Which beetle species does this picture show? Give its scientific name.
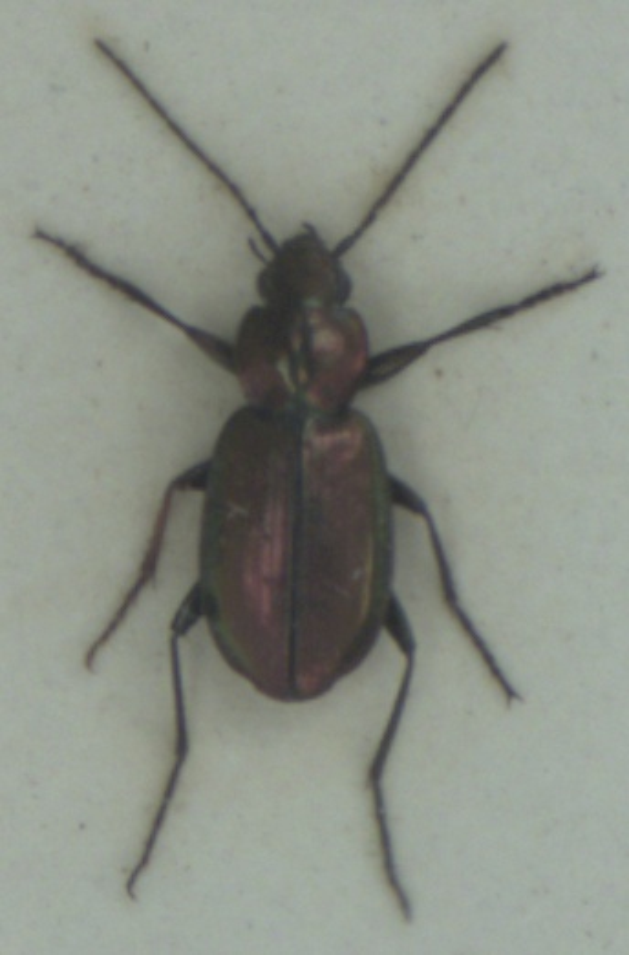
Agonum ericeti
